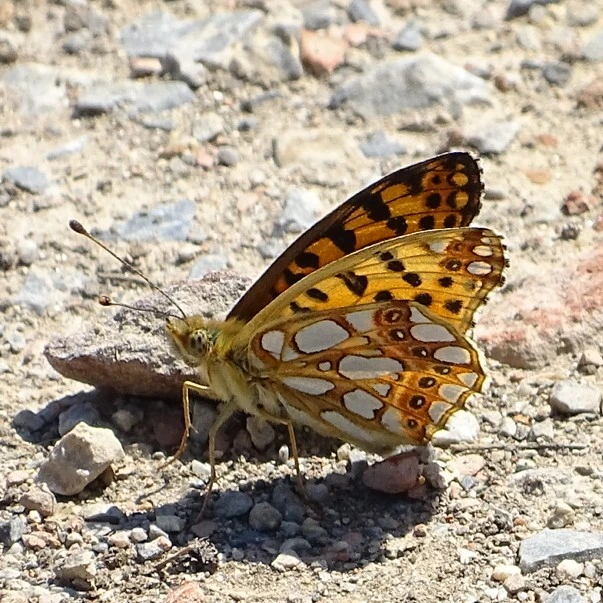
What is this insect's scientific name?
Issoria lathonia
